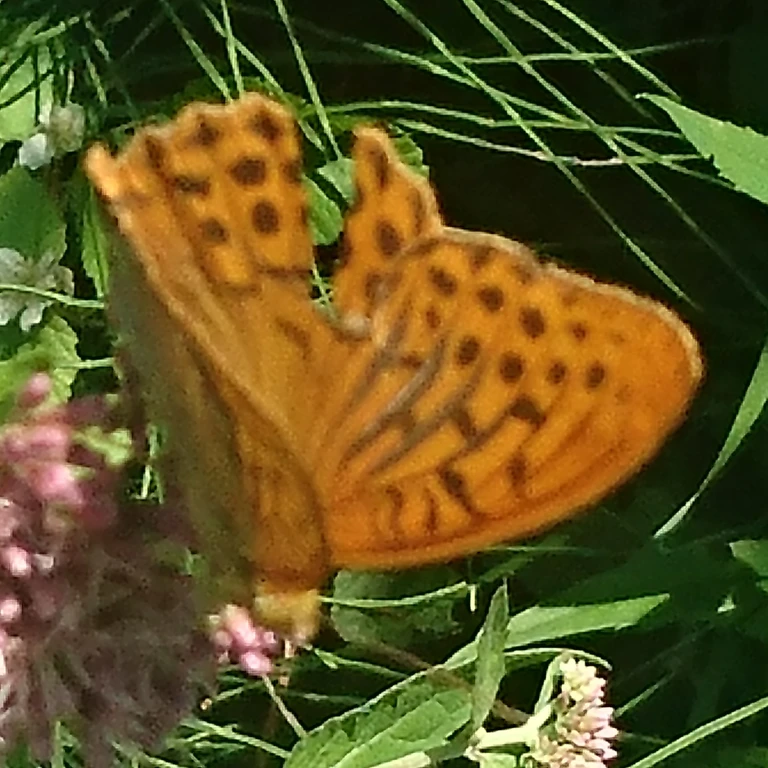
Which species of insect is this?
Argynnis paphia
